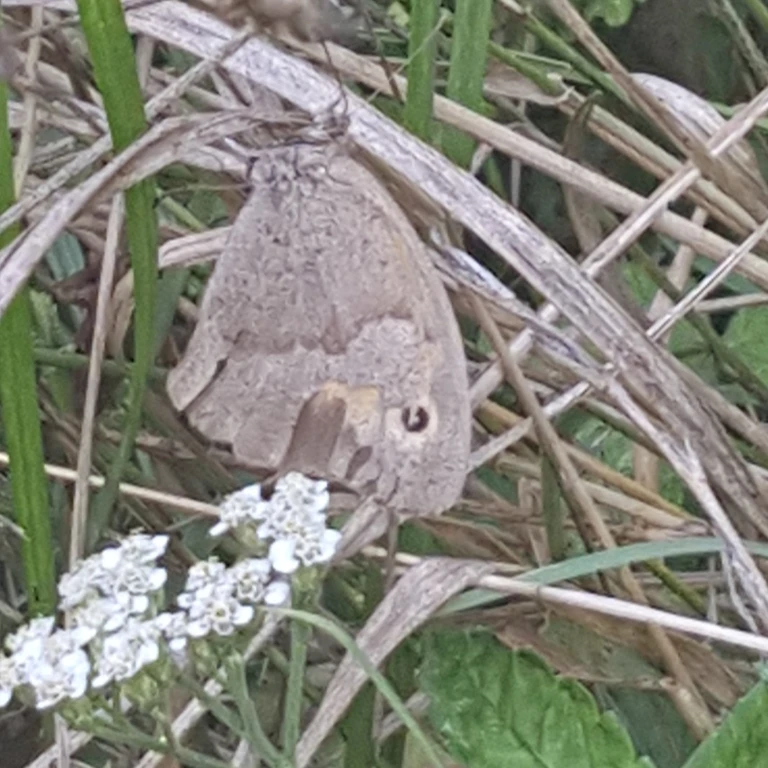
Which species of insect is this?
Maniola jurtina
